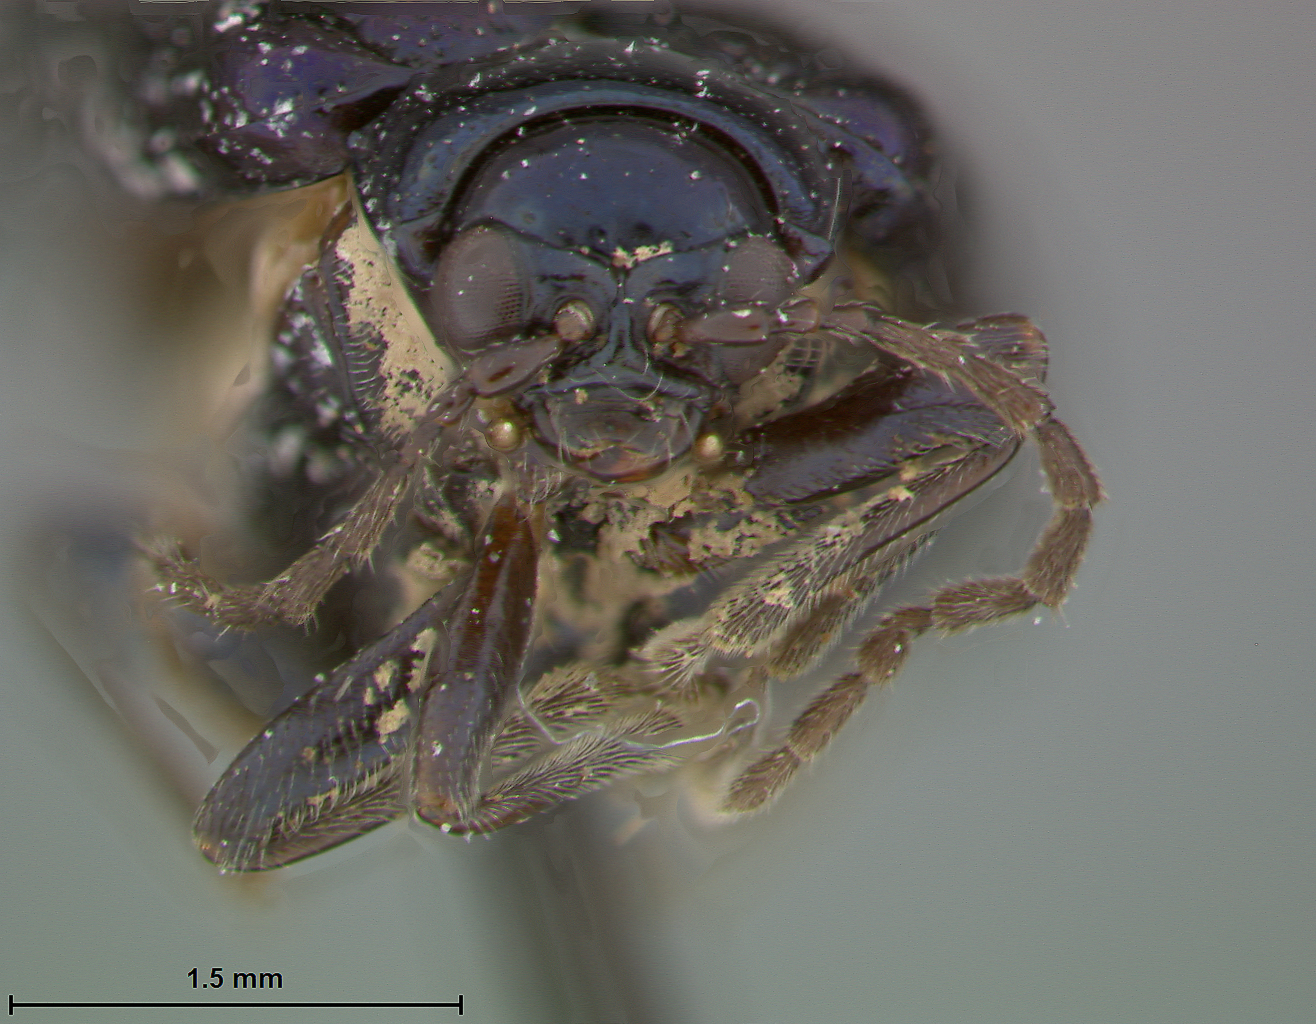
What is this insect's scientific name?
Arthrotus purpurea
